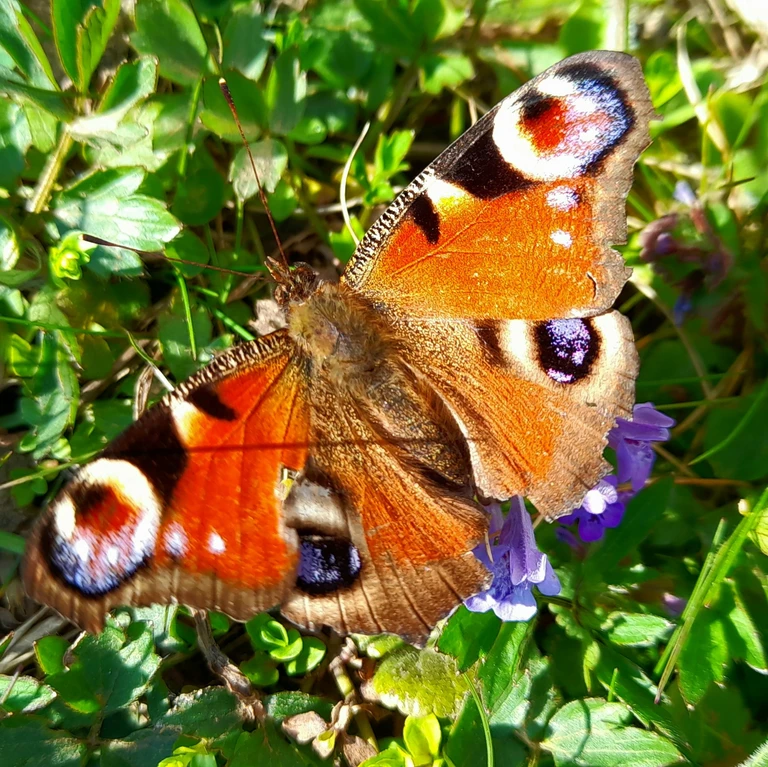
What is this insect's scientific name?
Aglais io
